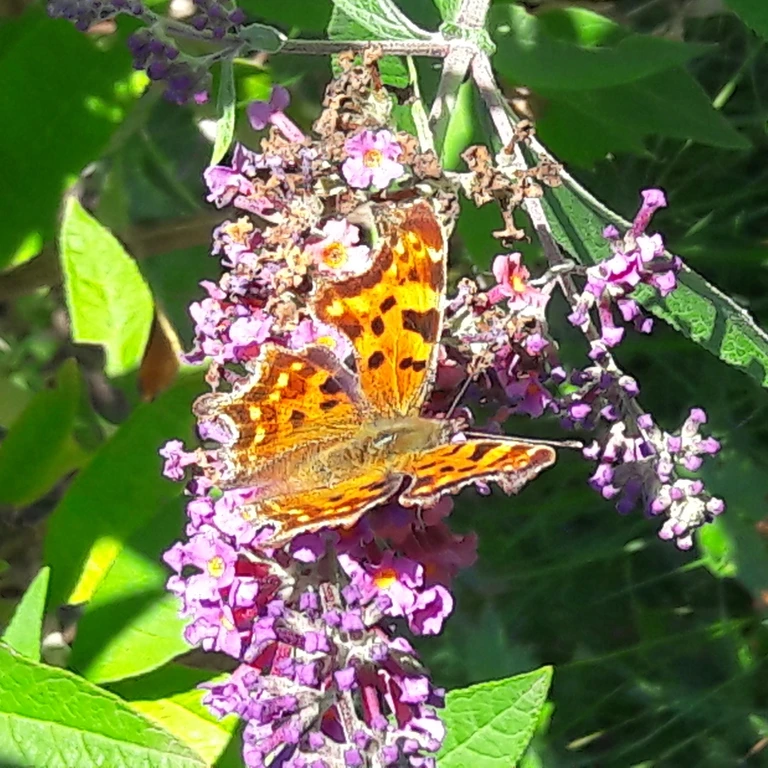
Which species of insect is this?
Polygonia c-album
